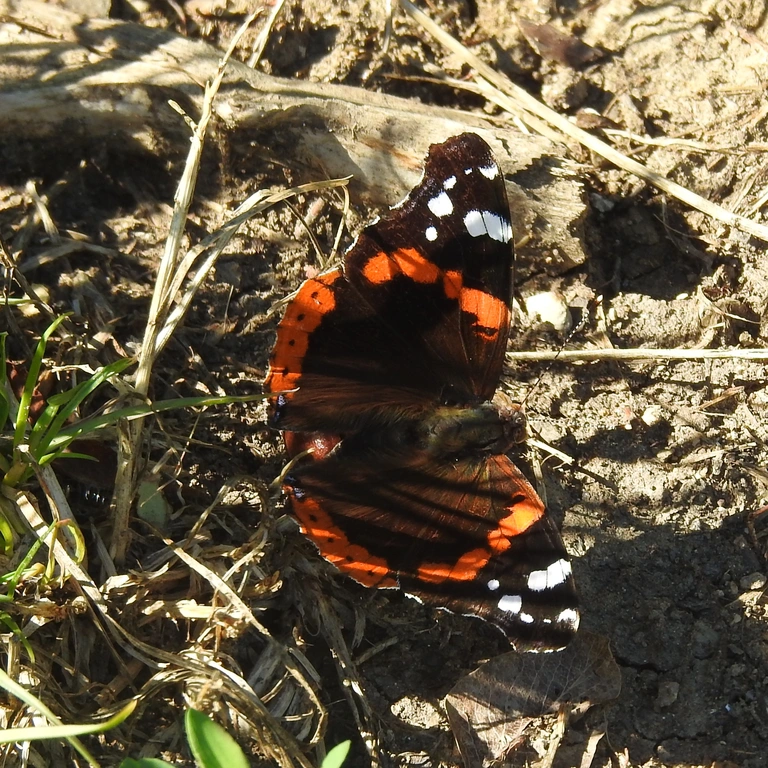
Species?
Vanessa atalanta
